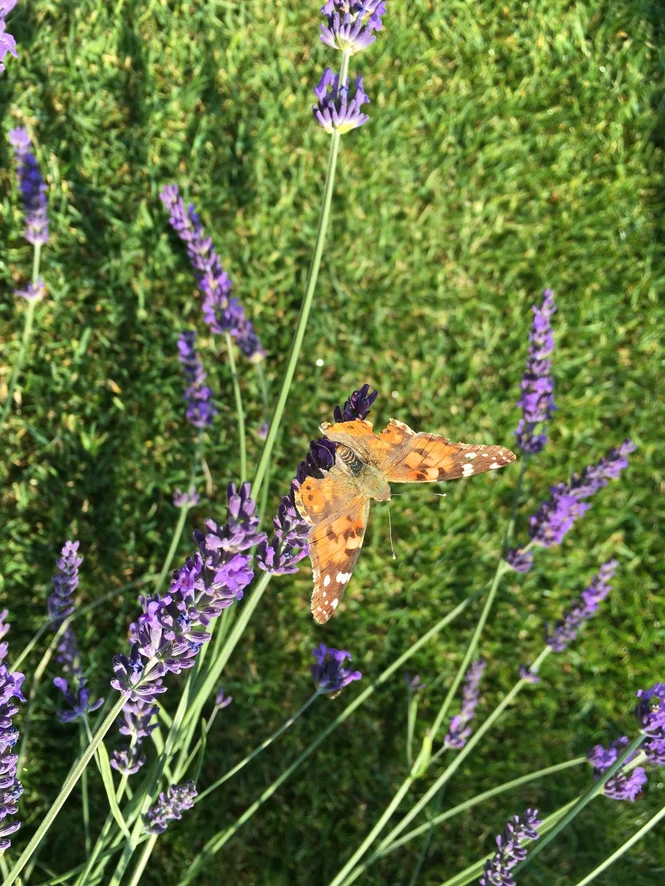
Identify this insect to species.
Vanessa cardui
